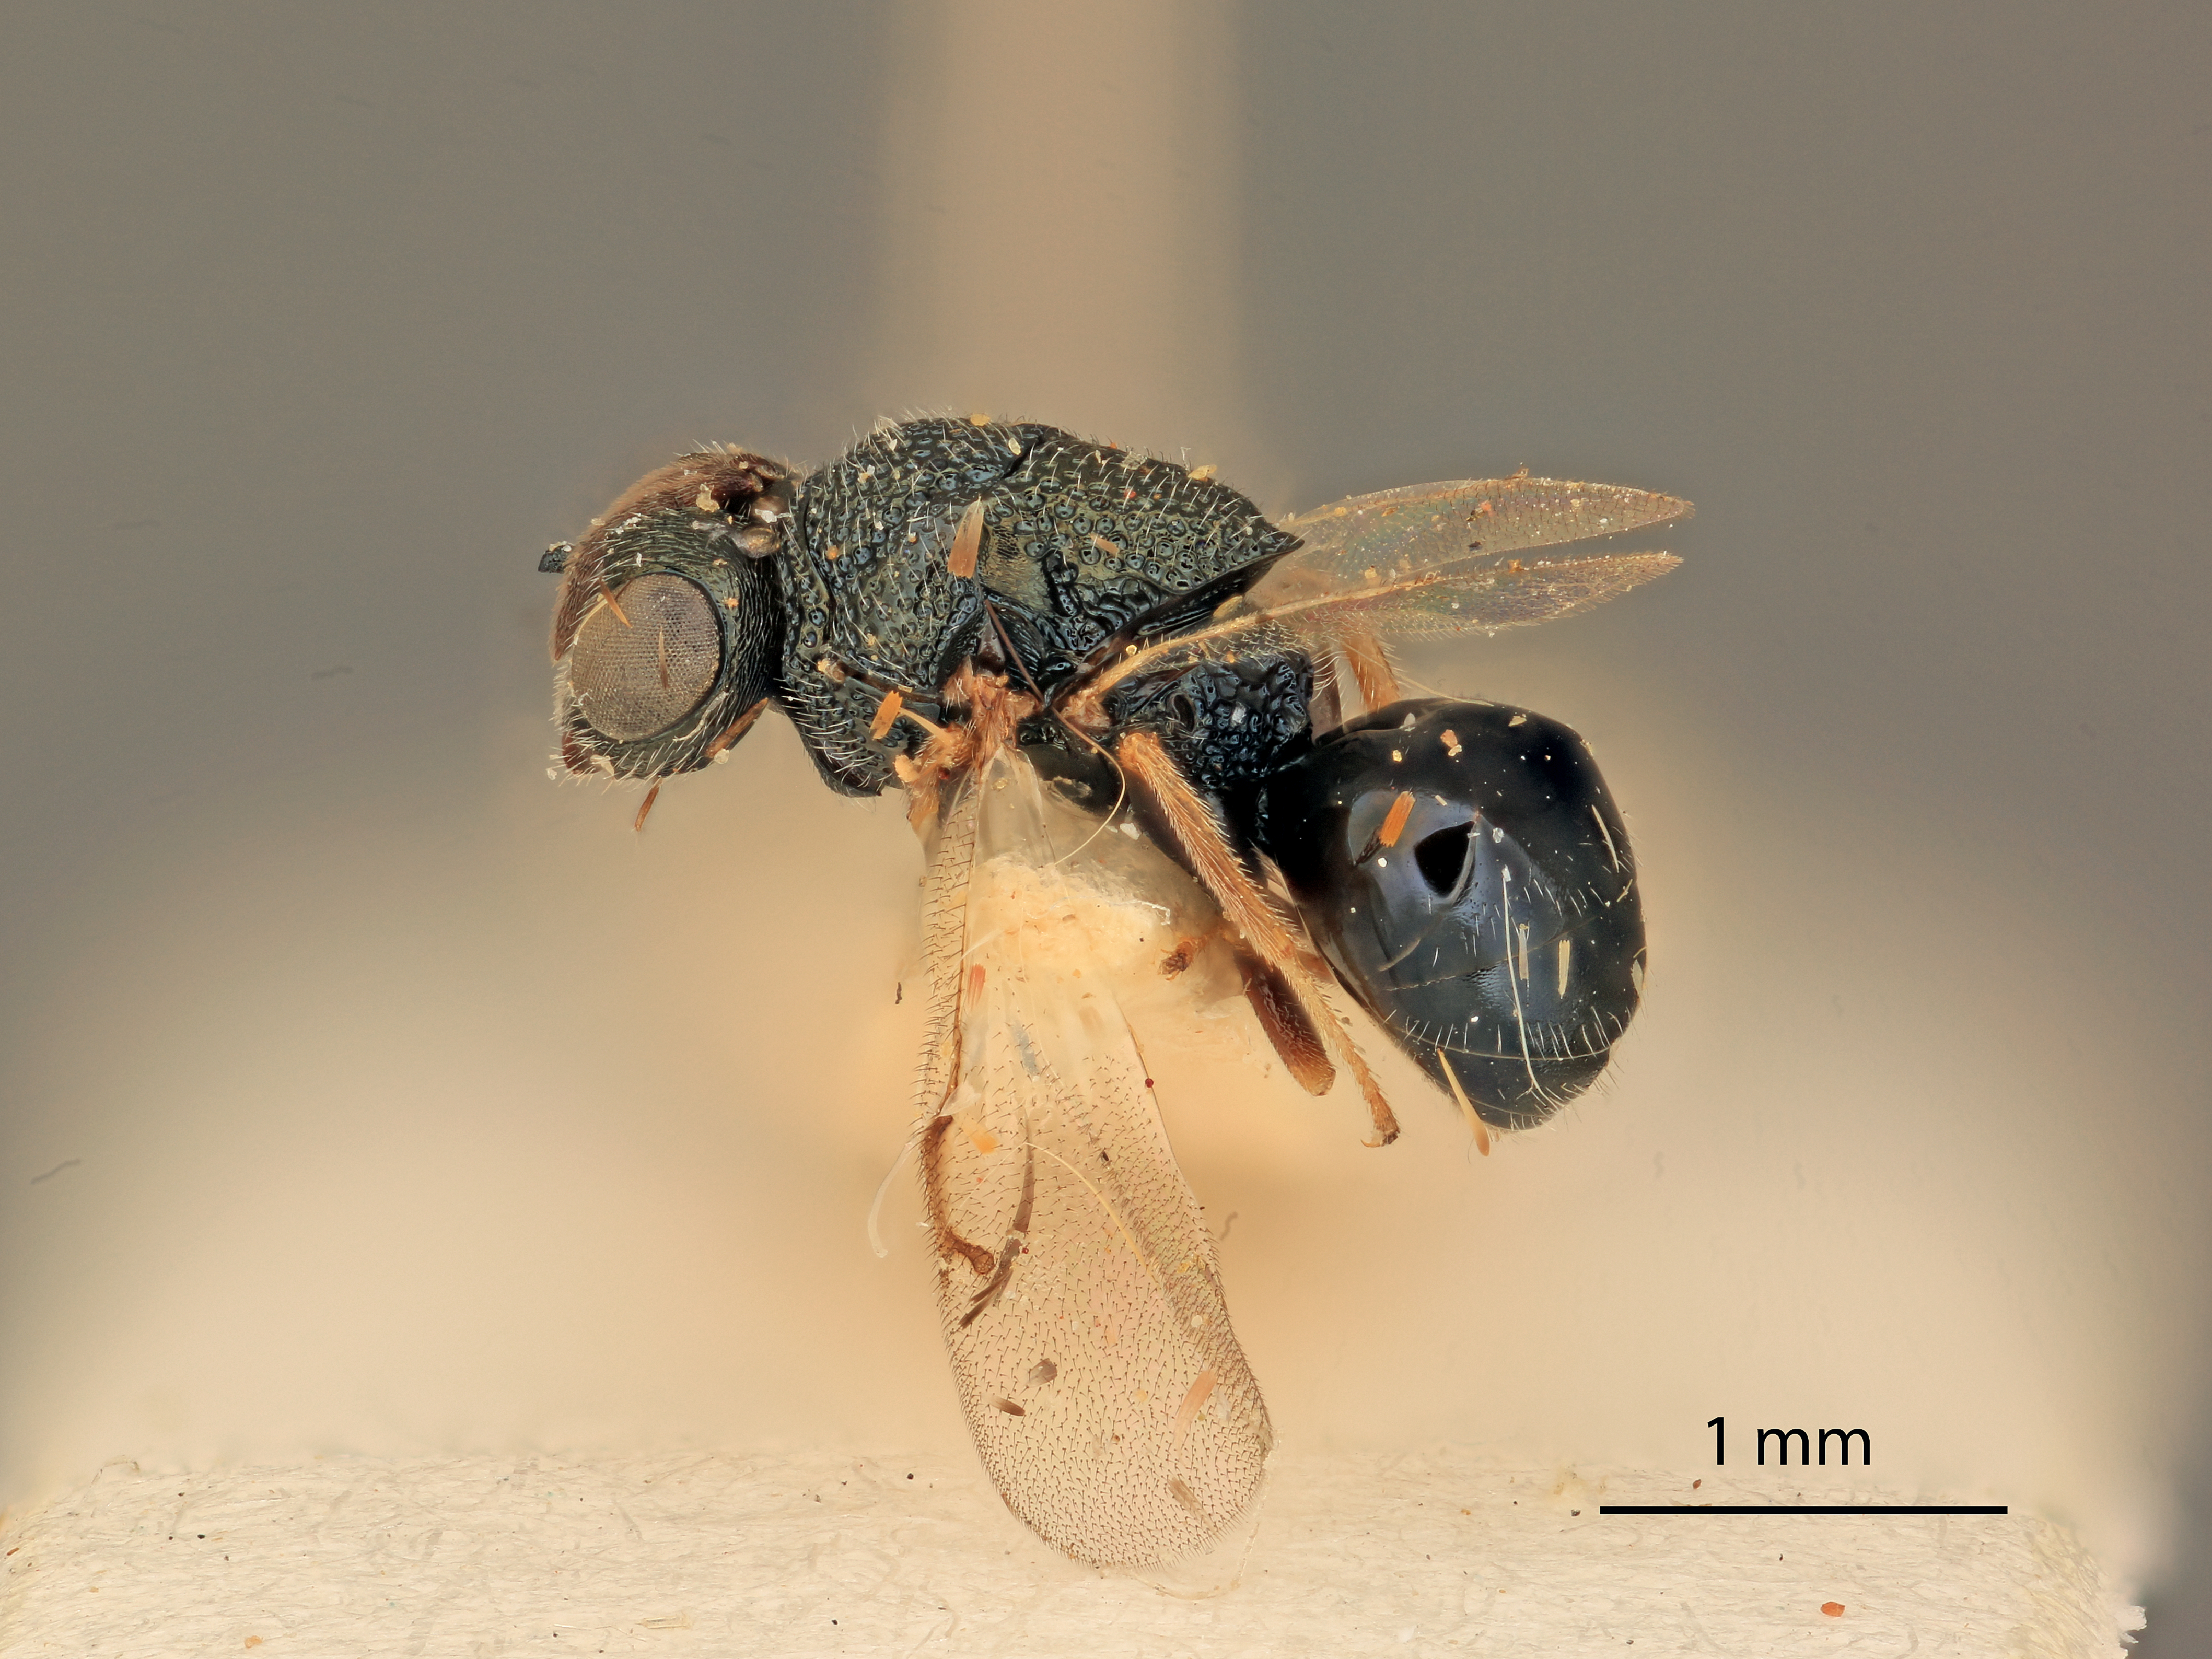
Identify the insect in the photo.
Monacon senex
